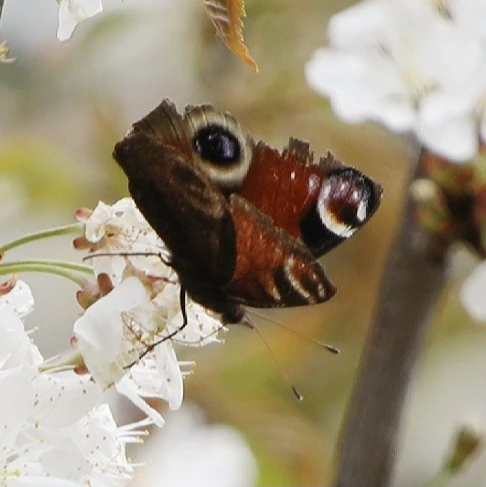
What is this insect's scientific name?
Aglais io
